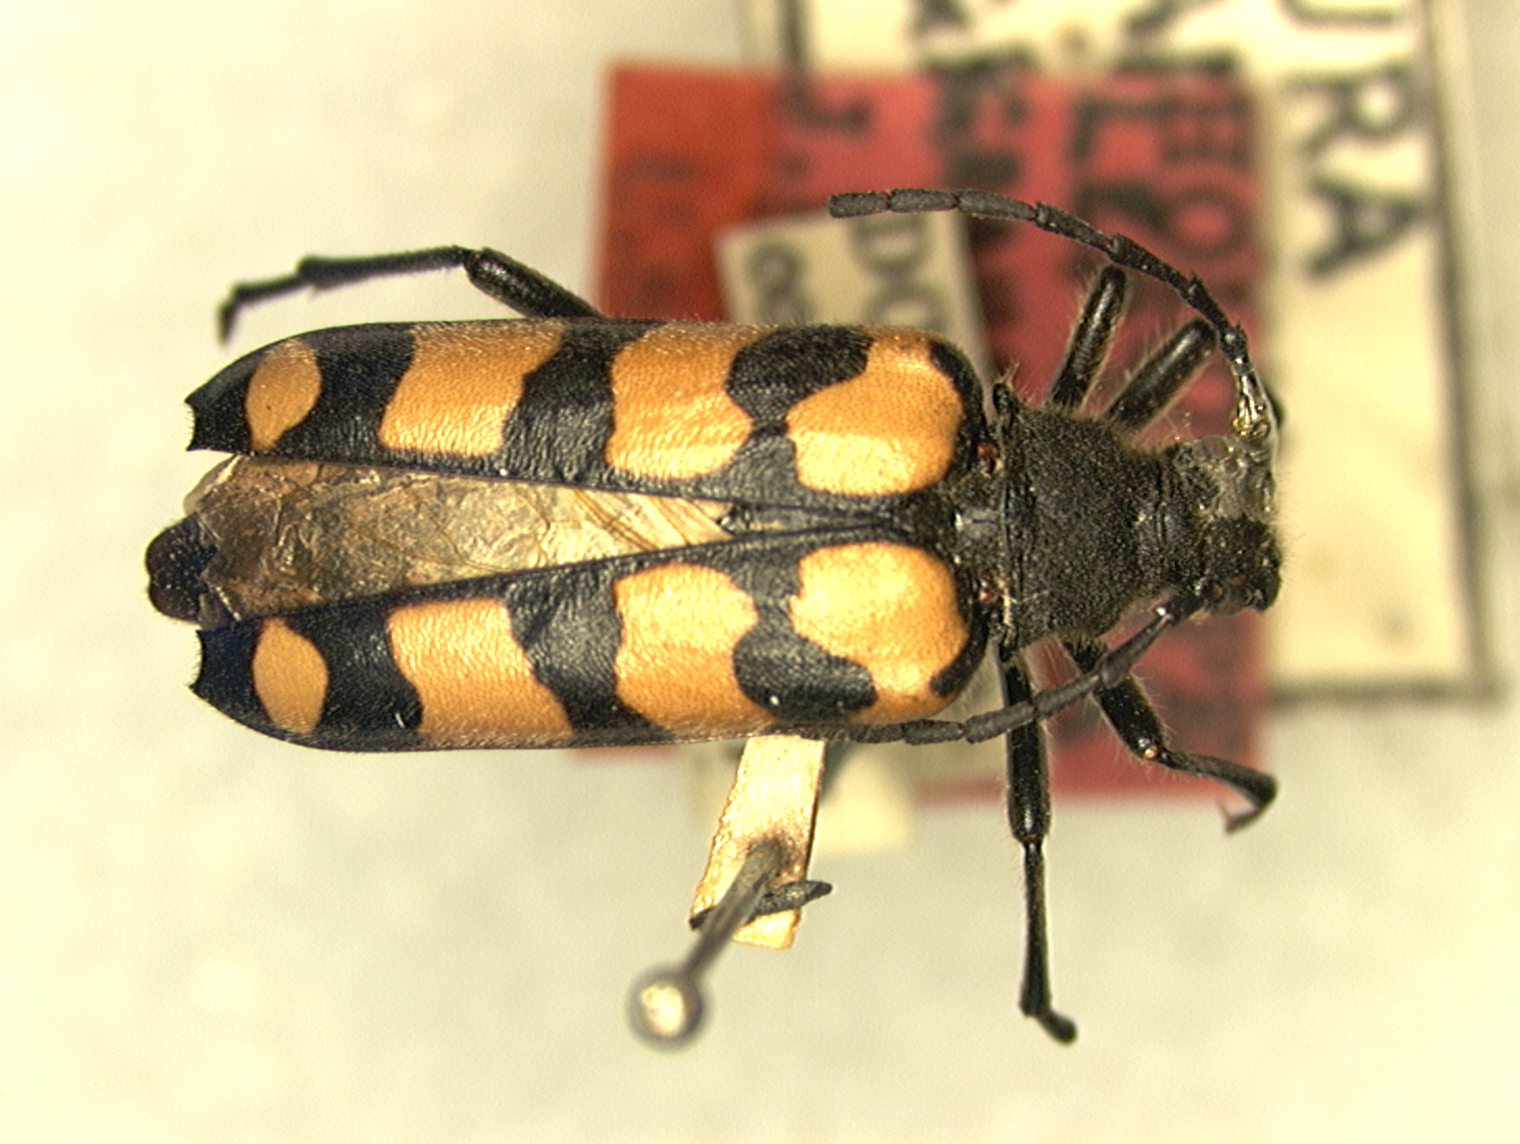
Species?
Leptura grahamiana
